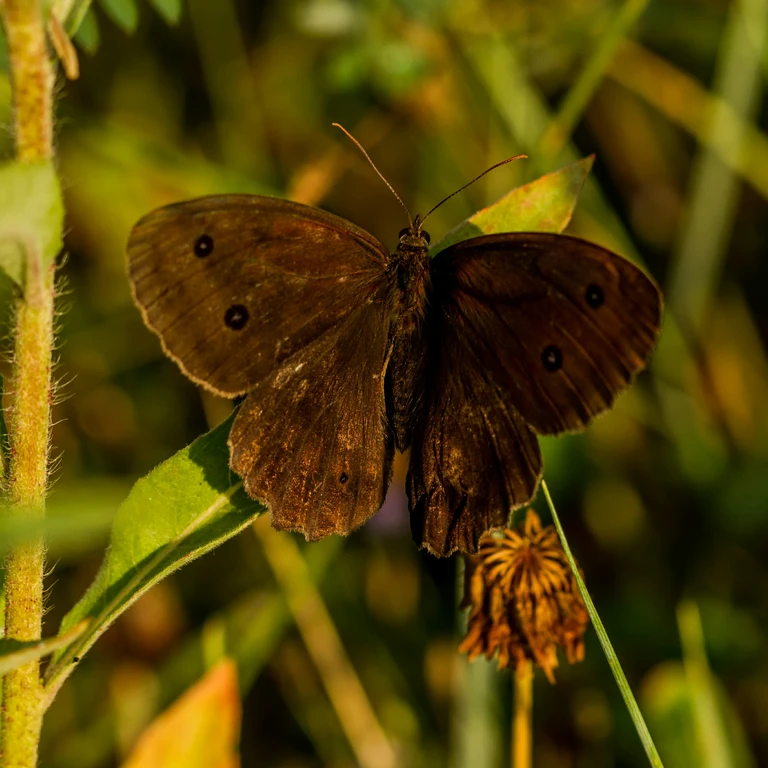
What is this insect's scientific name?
Minois dryas
